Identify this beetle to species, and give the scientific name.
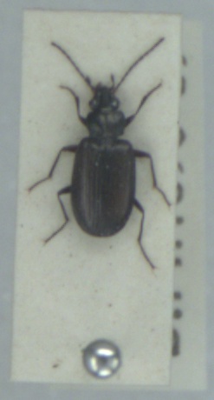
Bembidion prasinum
